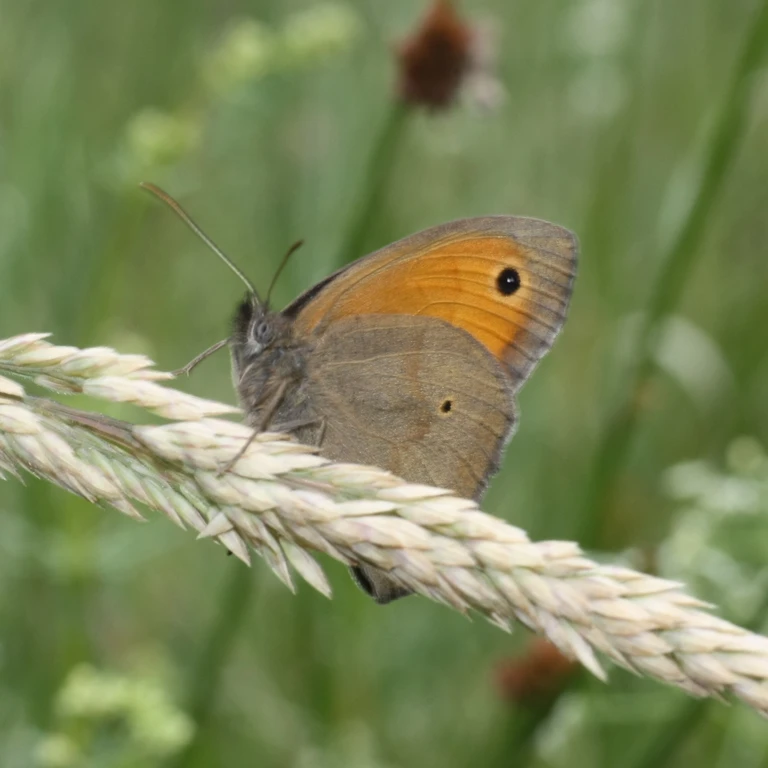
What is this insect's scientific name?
Maniola jurtina
